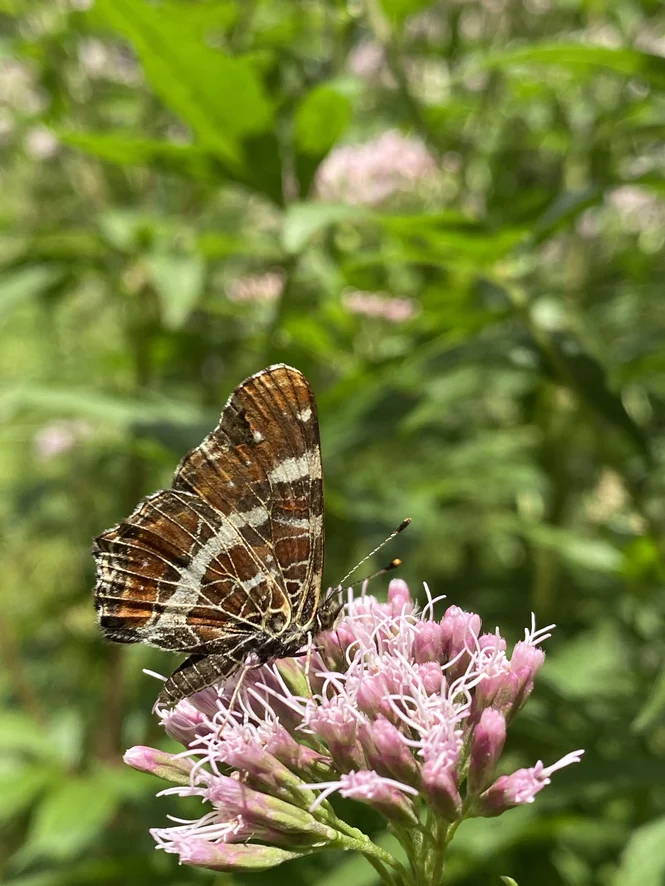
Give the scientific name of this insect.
Araschnia levana
